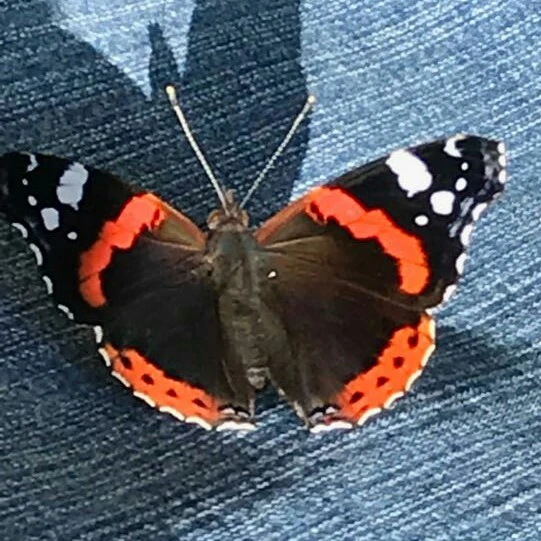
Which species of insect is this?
Vanessa atalanta
